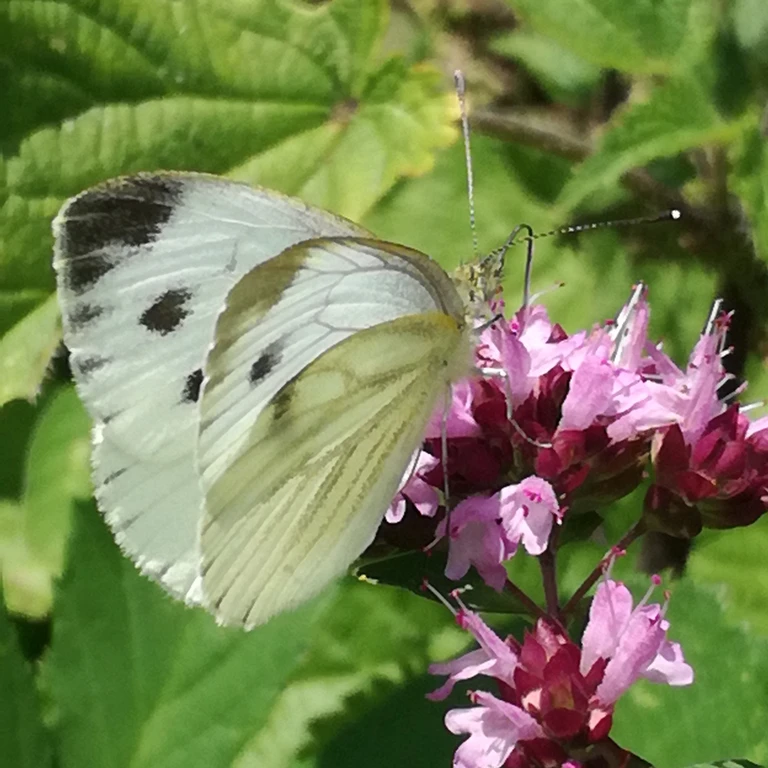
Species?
Pieris napi
